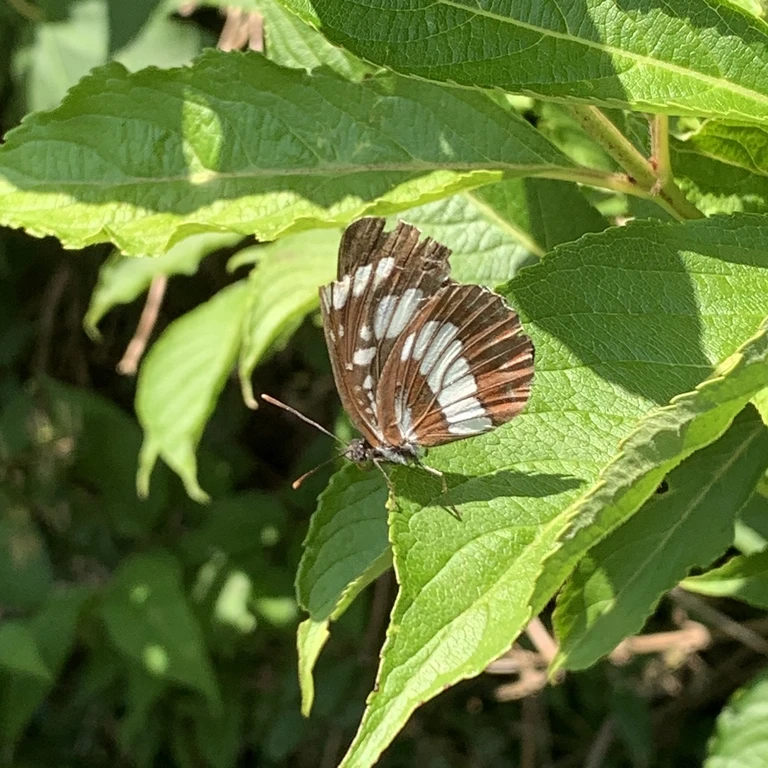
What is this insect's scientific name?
Neptis rivularis
